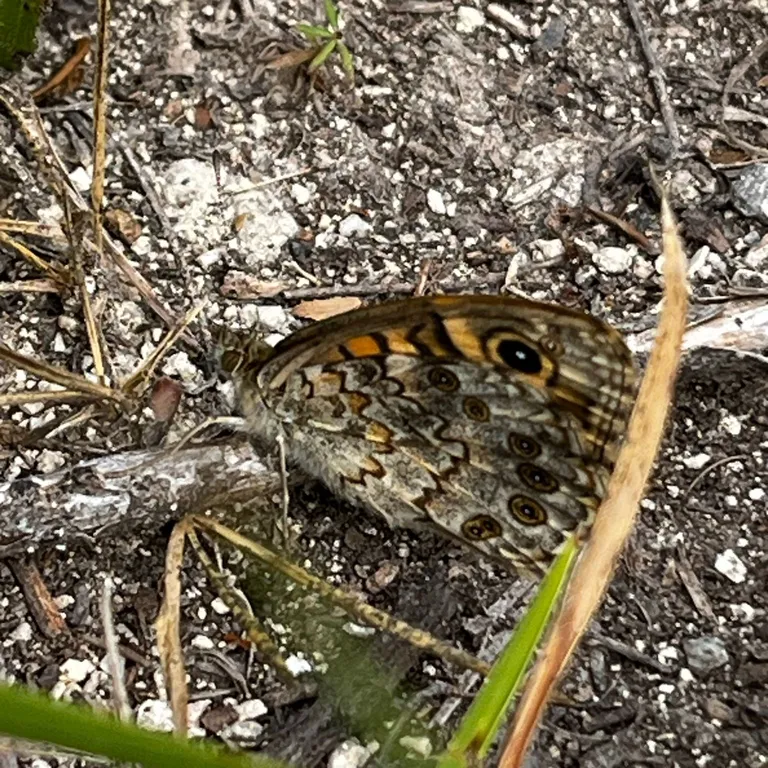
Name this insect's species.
Lasiommata megera (also Pararge megera)
